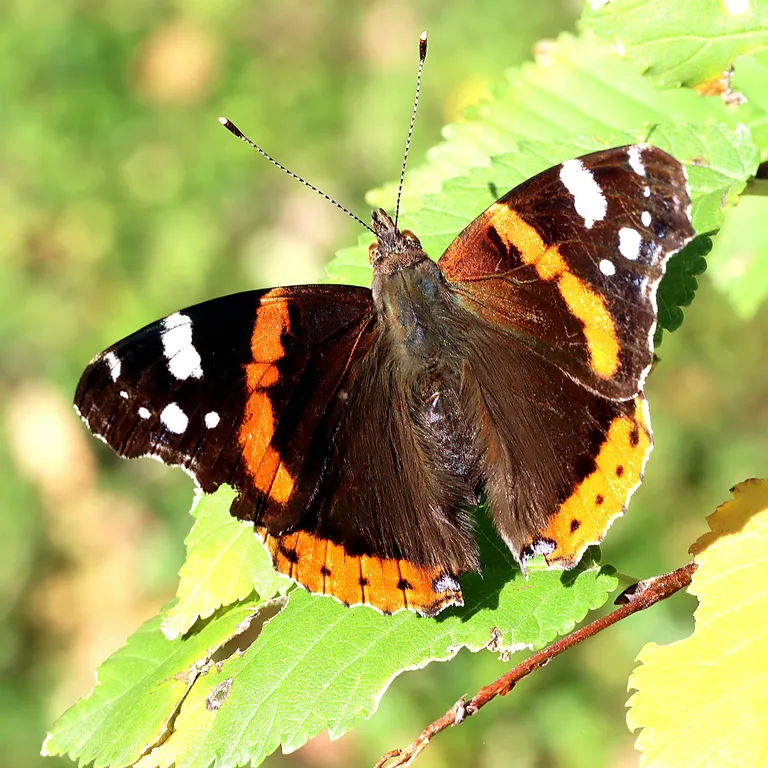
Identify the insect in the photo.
Vanessa atalanta
